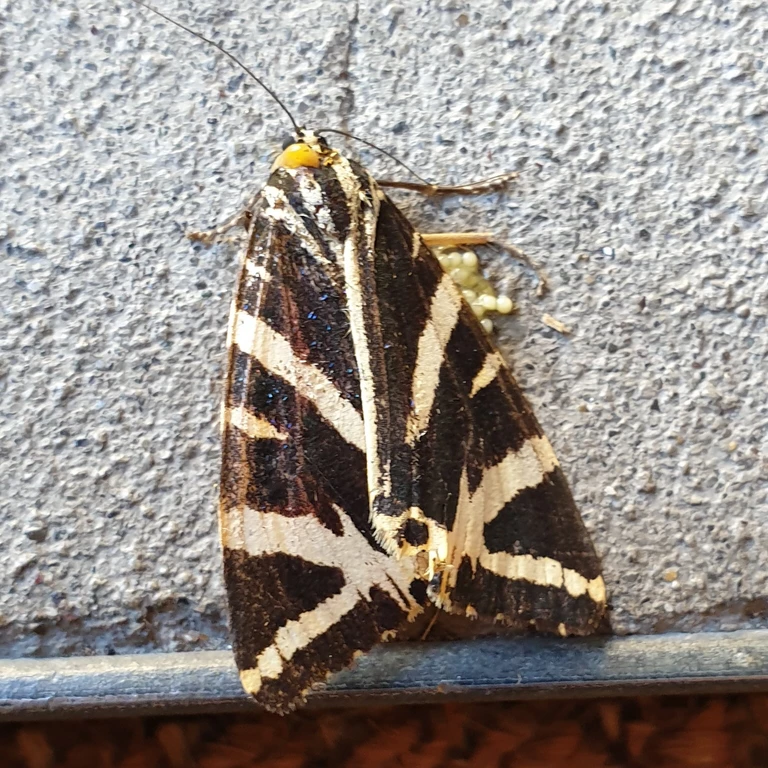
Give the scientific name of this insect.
Euplagia quadripunctaria
